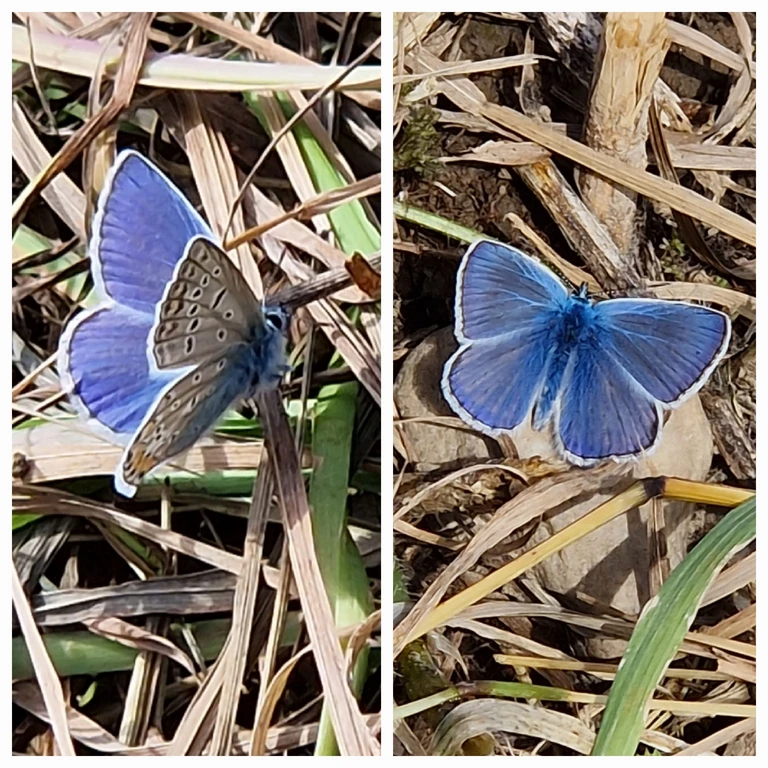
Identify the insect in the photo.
Polyommatus icarus
